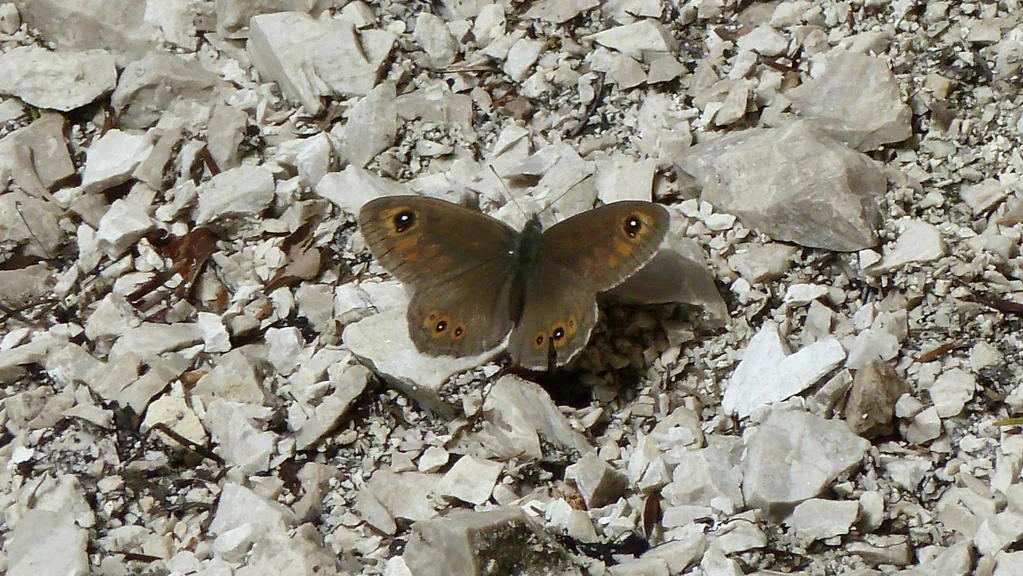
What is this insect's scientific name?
Lasiommata maera (also Pararge maera)
